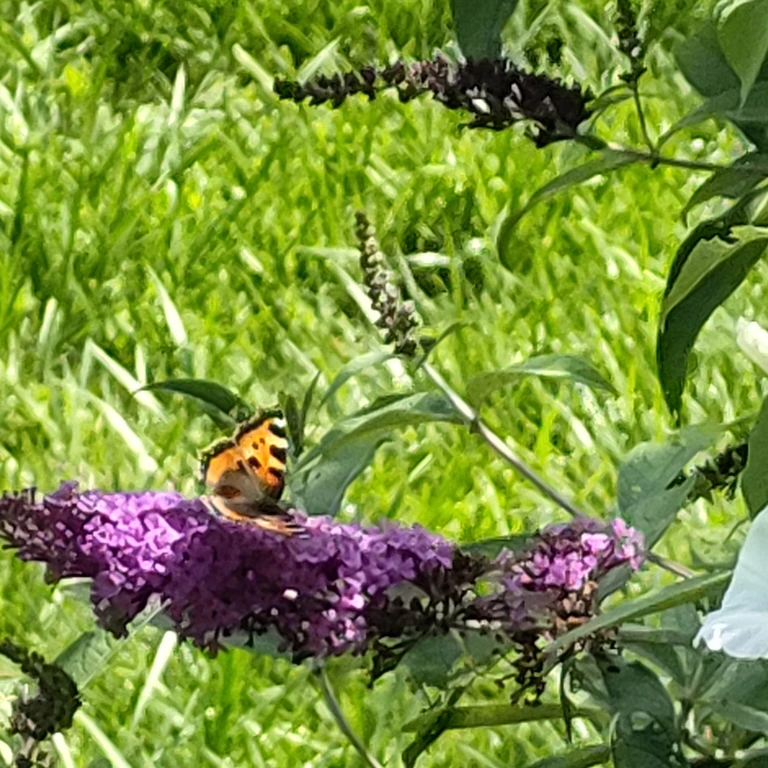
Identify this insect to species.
Aglais urticae
